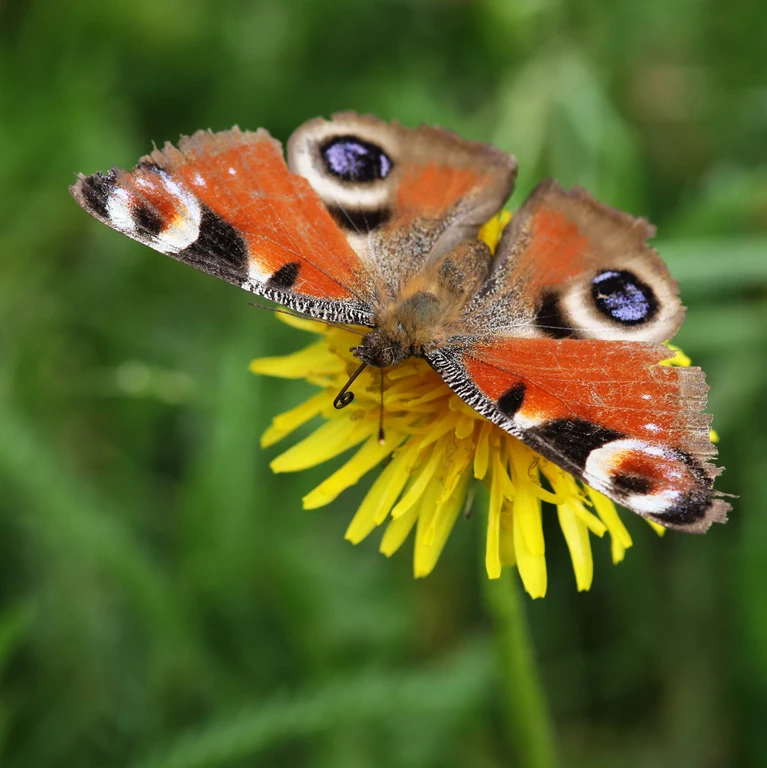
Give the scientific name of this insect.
Aglais io
